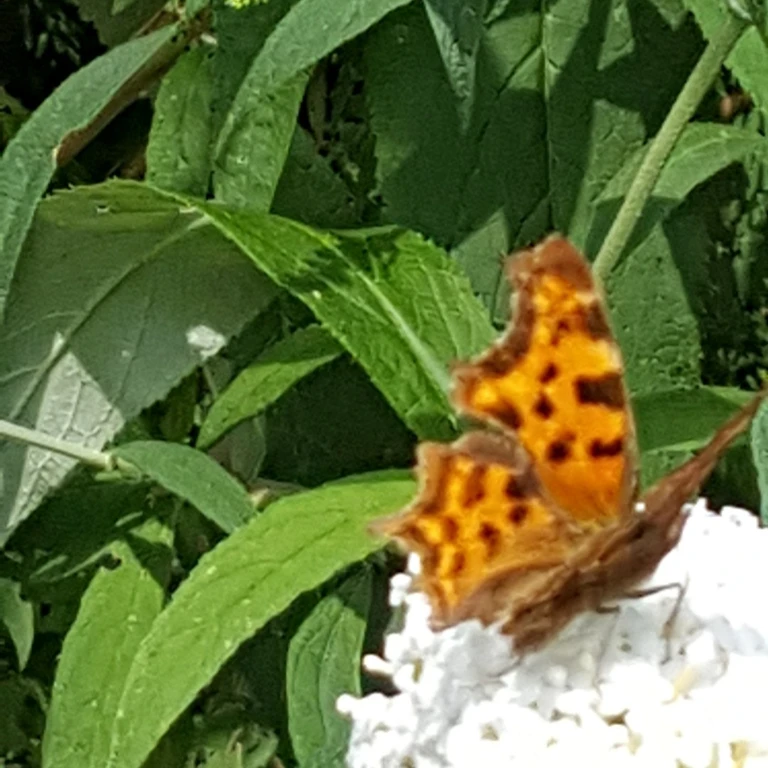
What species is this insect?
Polygonia c-album
